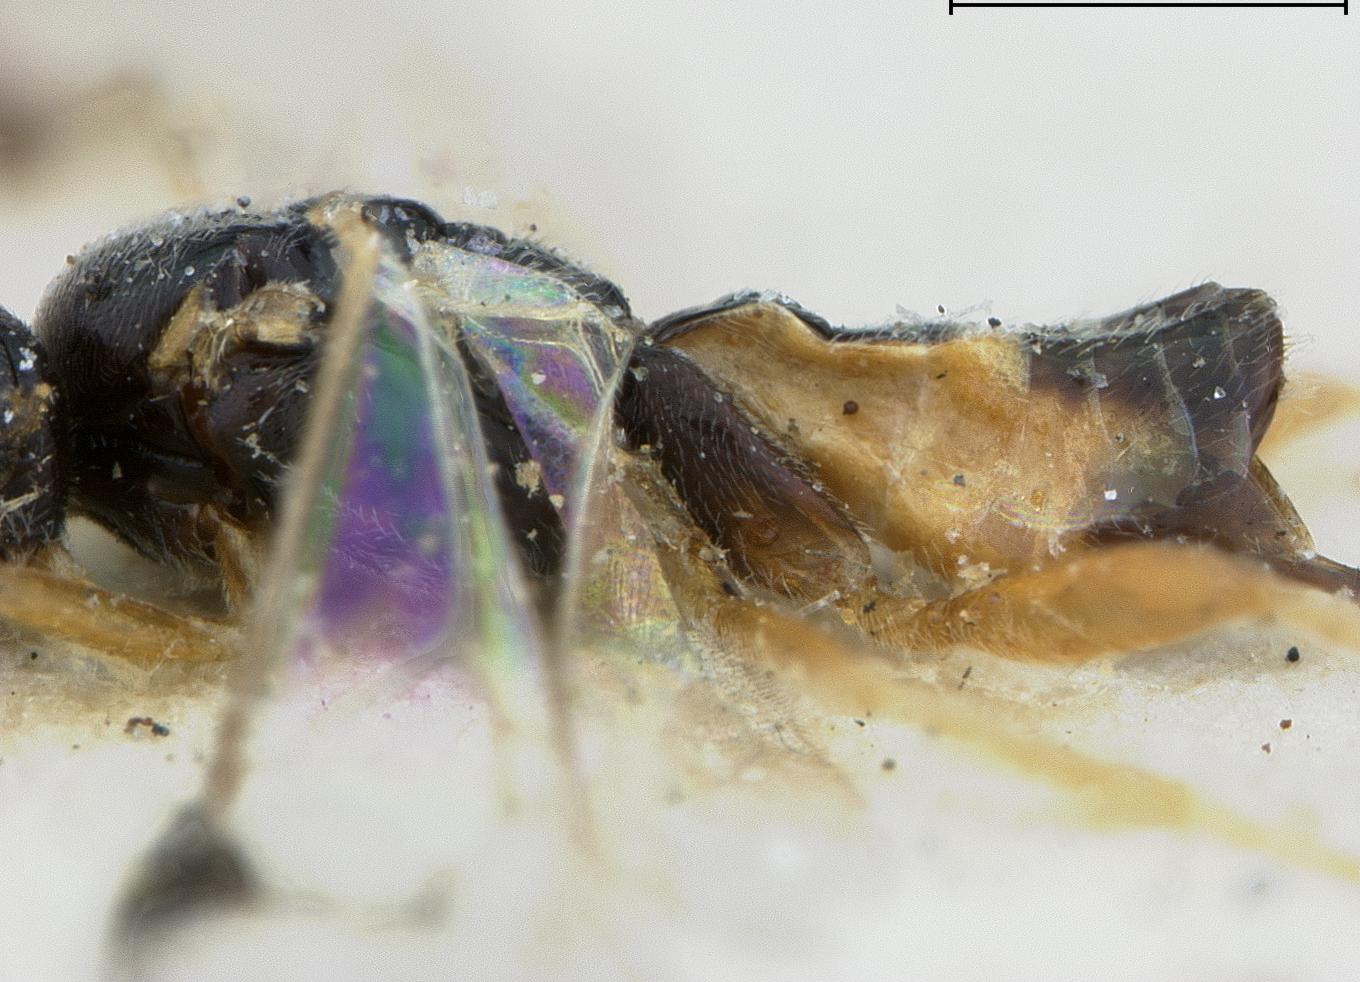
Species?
Glypapanteles minor
